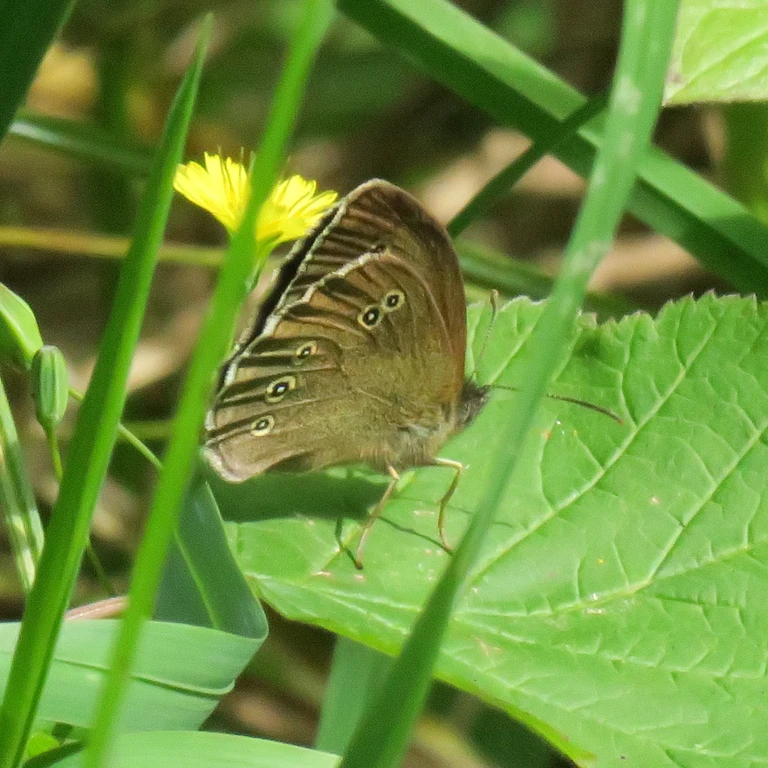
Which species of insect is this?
Aphantopus hyperantus
